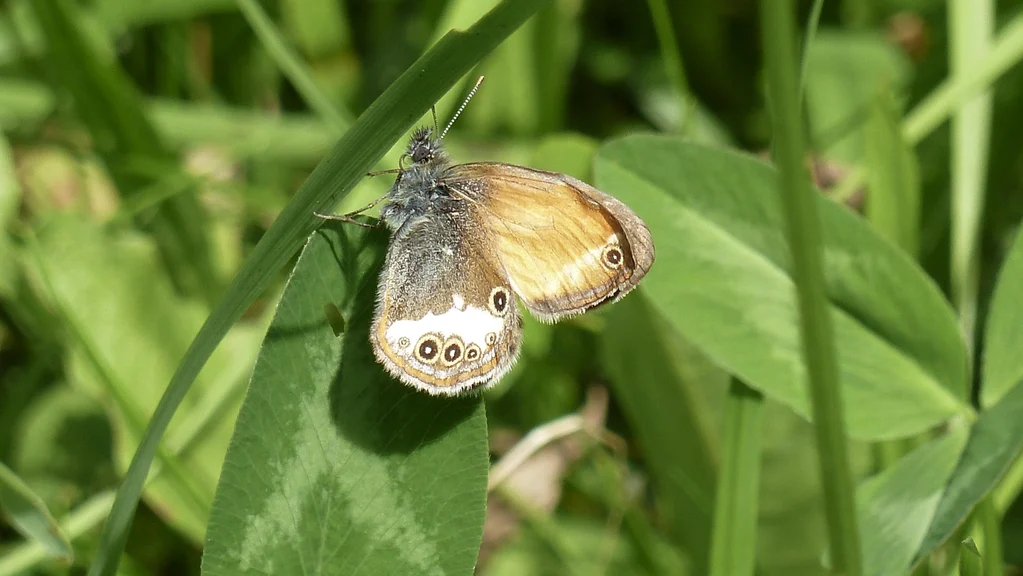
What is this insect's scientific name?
Coenonympha arcania
